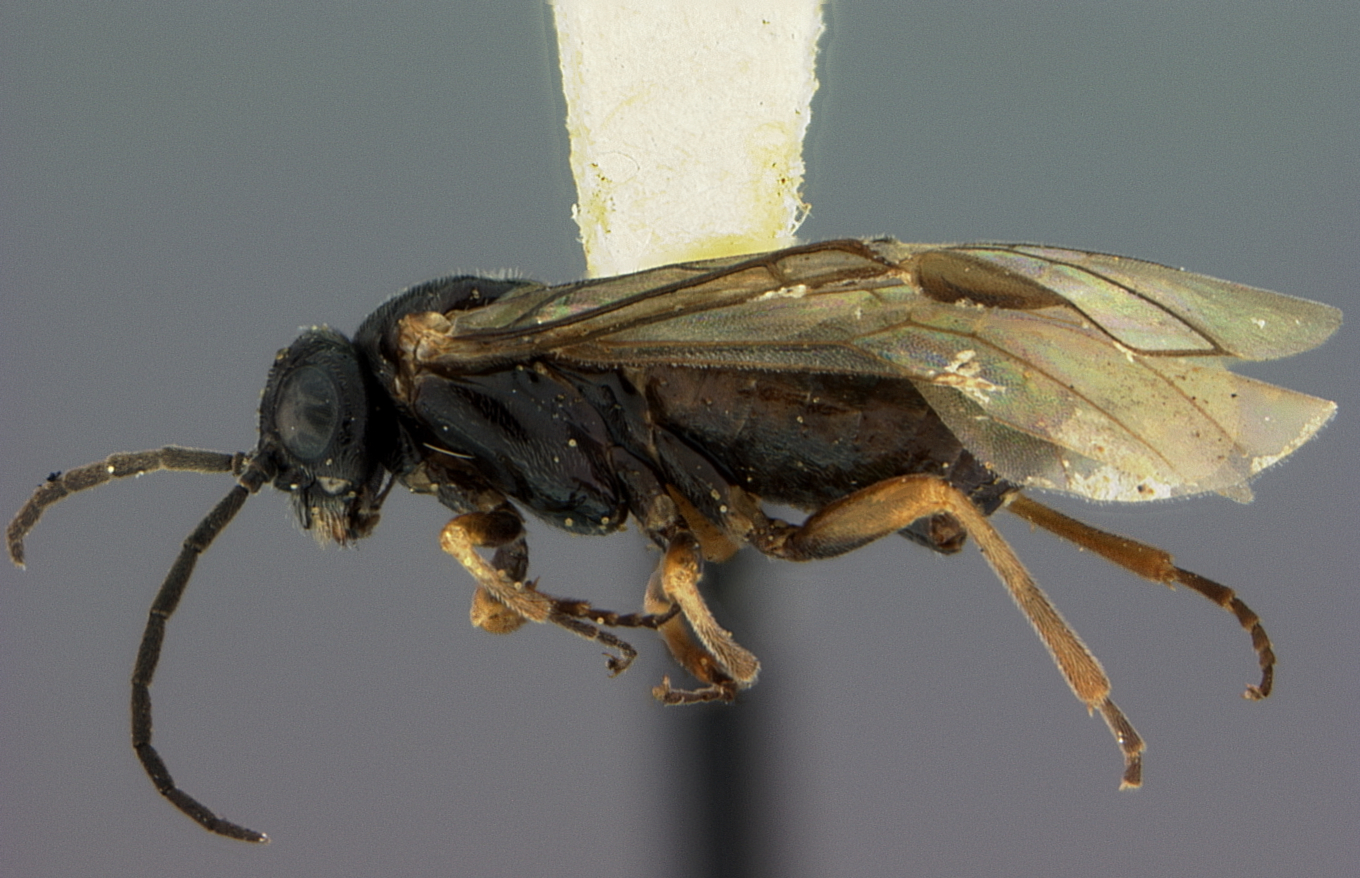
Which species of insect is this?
Kerita atira
